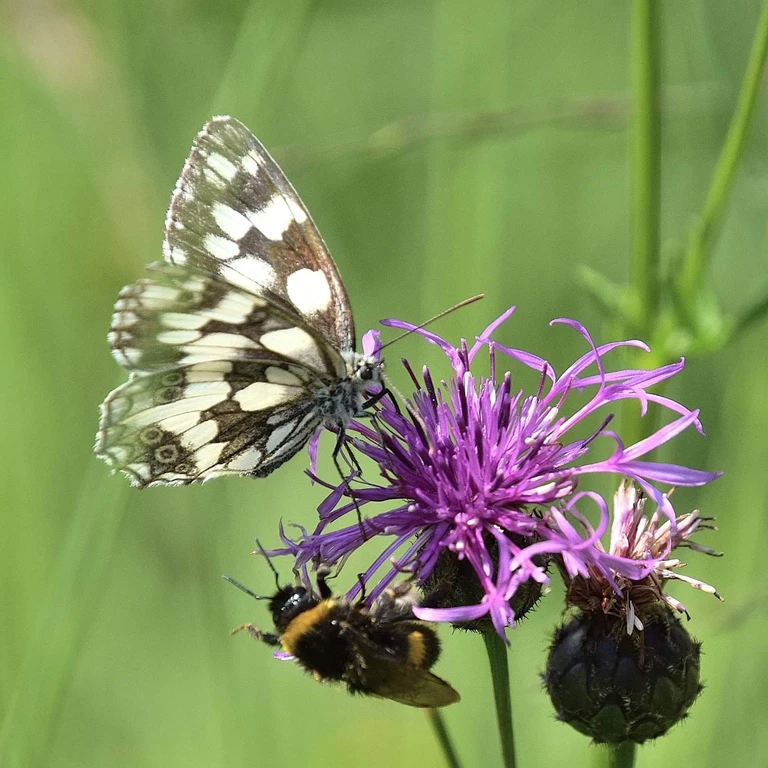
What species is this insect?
Melanargia galathea
